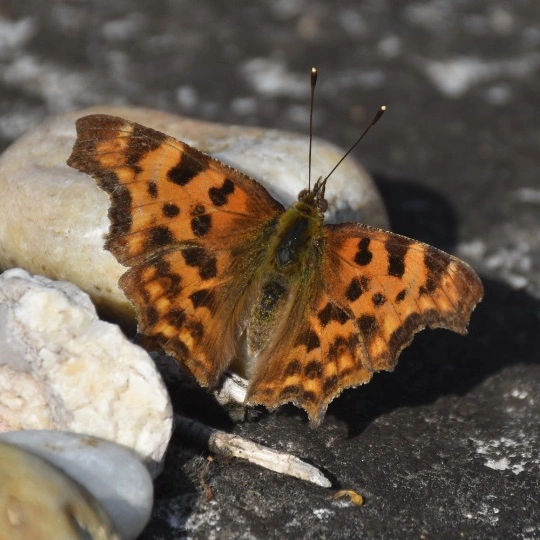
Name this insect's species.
Polygonia c-album
